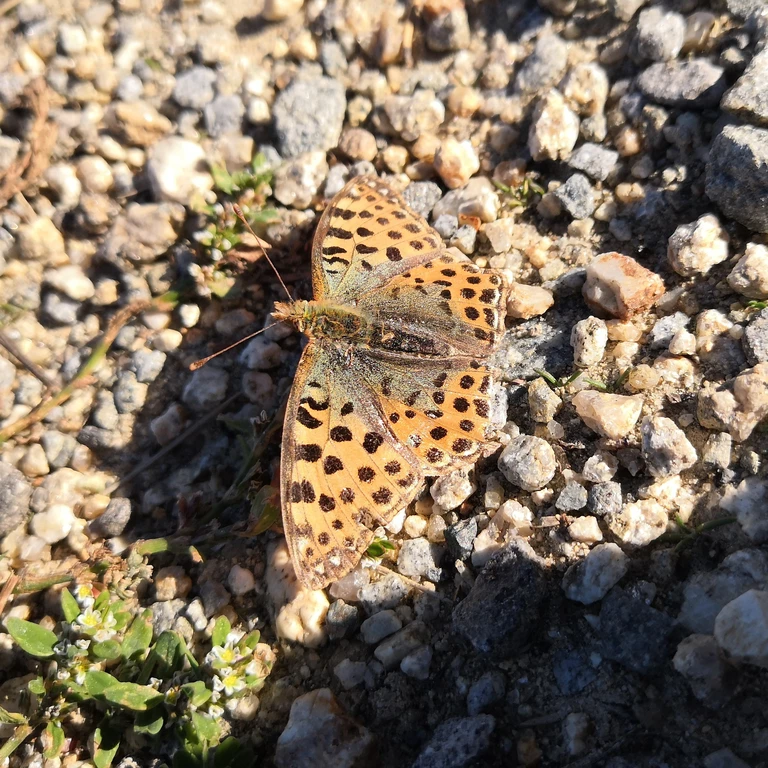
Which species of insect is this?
Issoria lathonia
